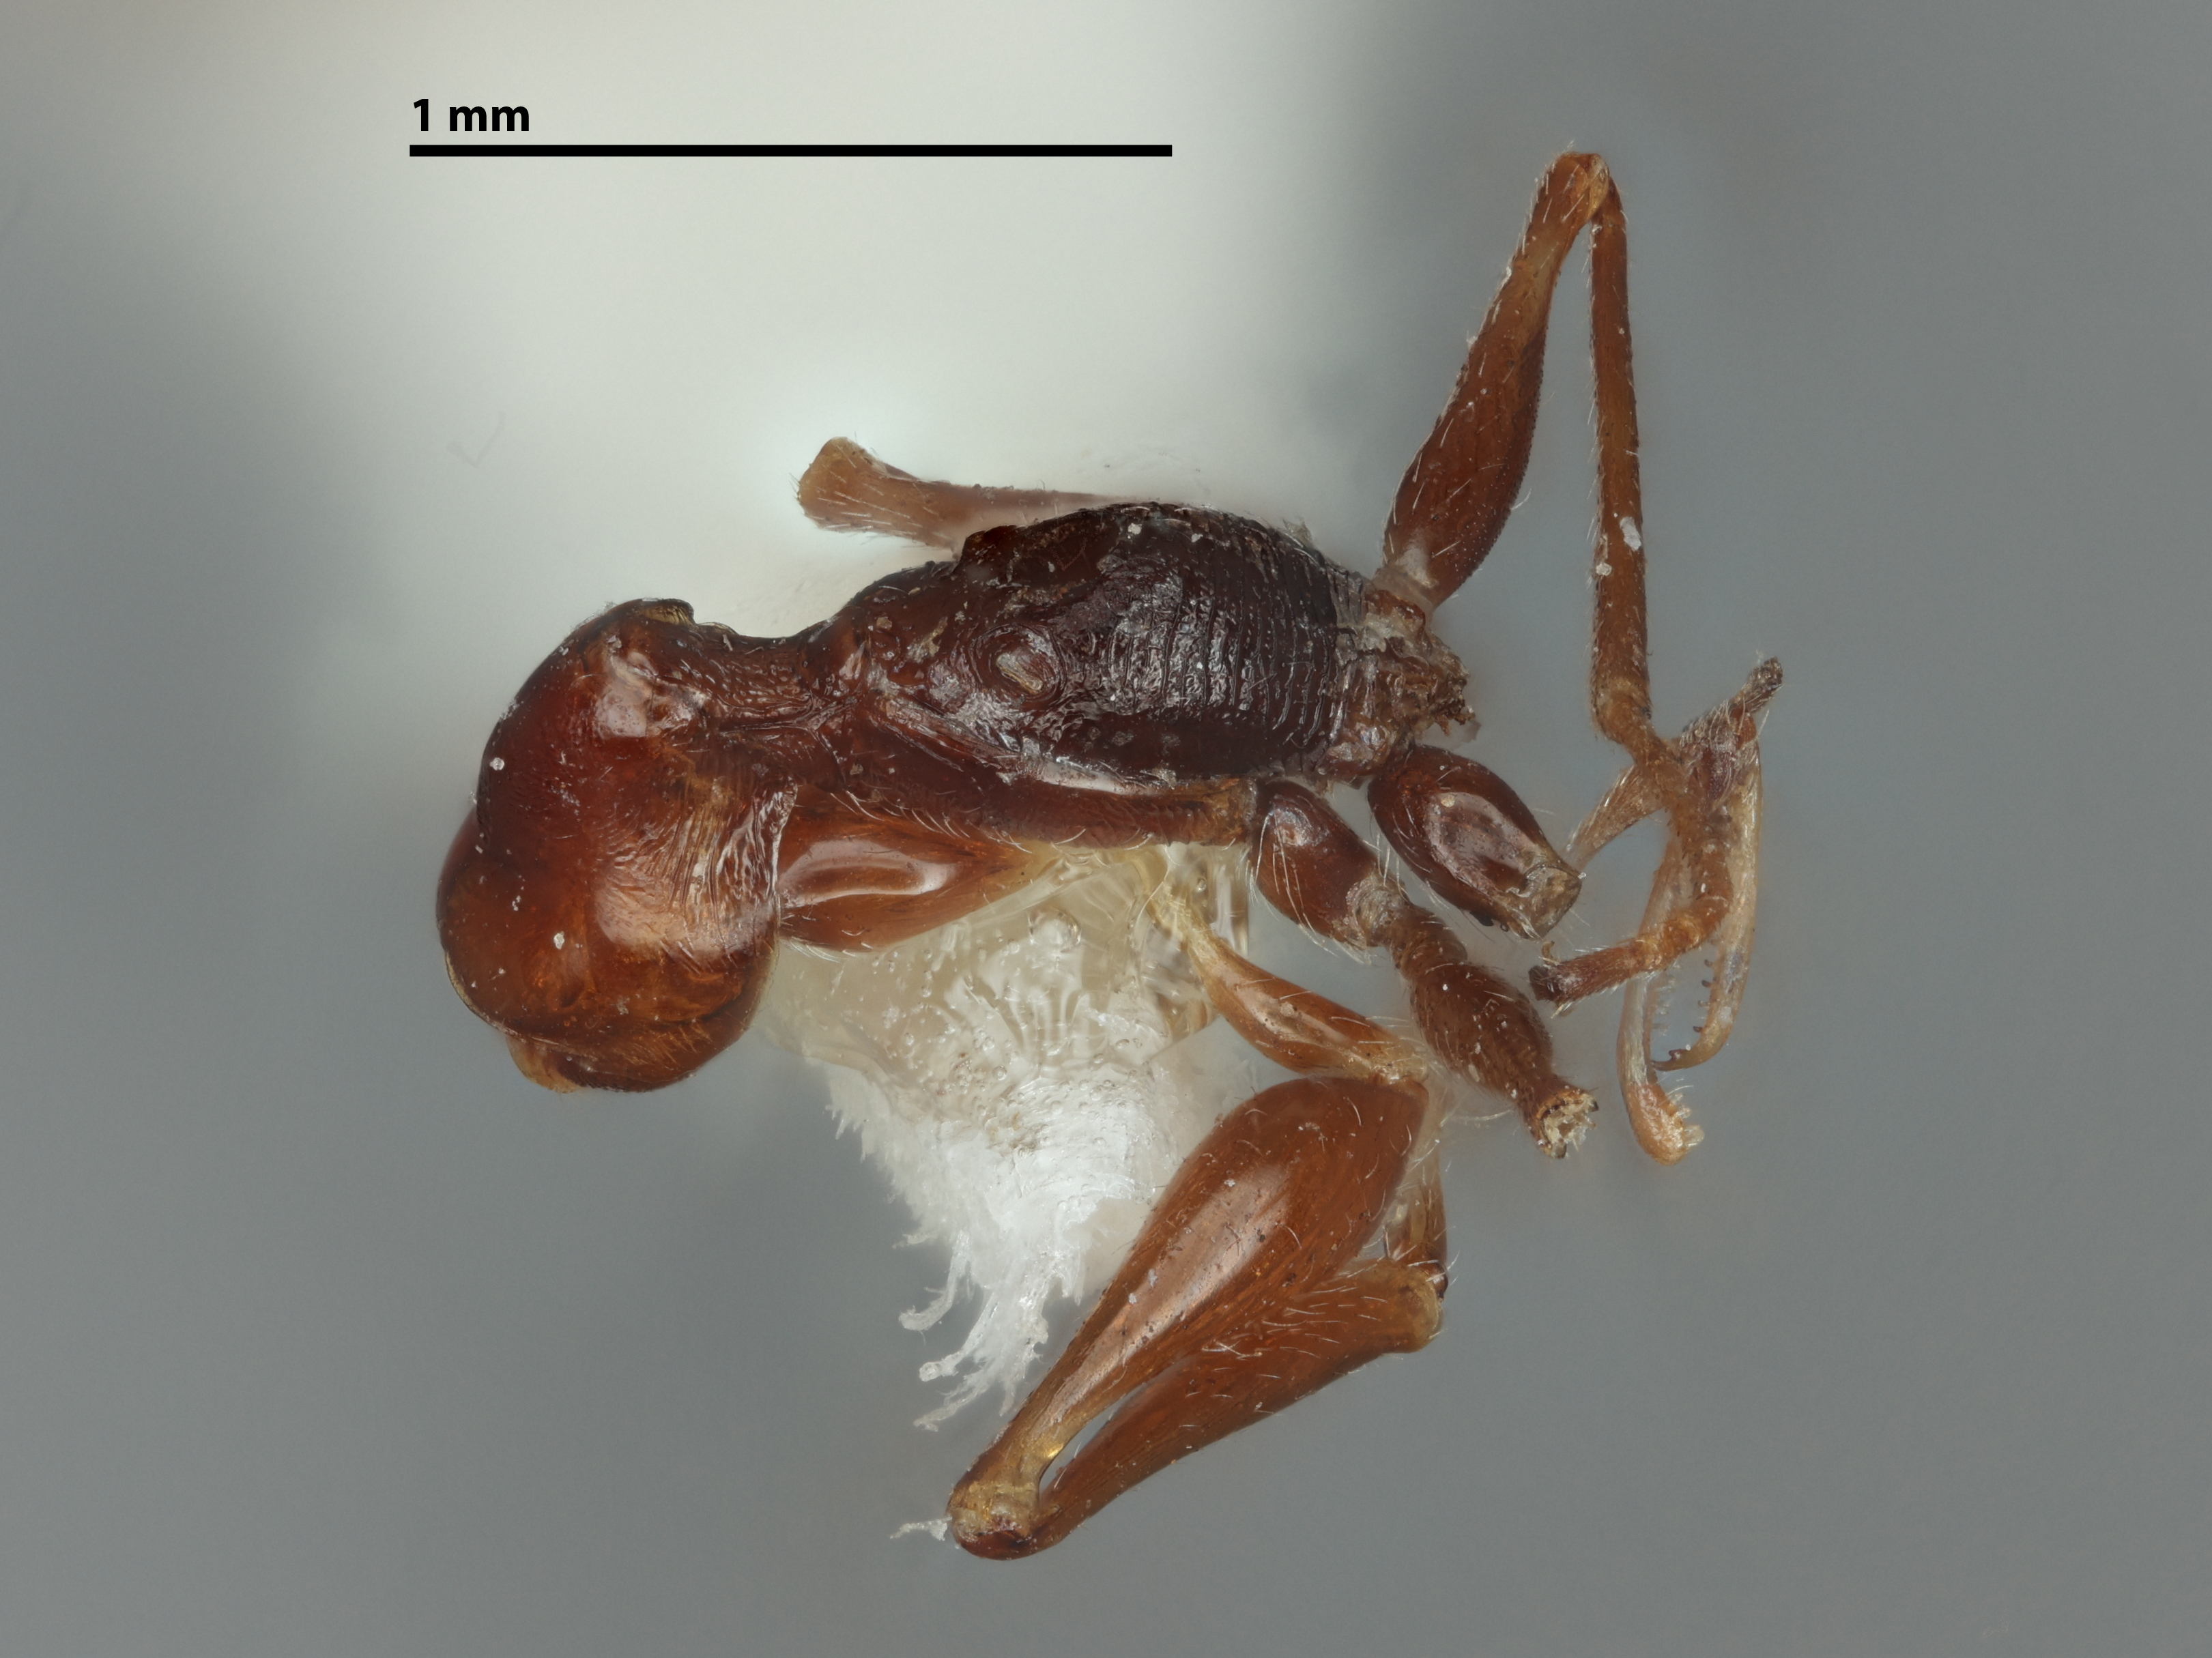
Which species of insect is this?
Gonatopus californicus
